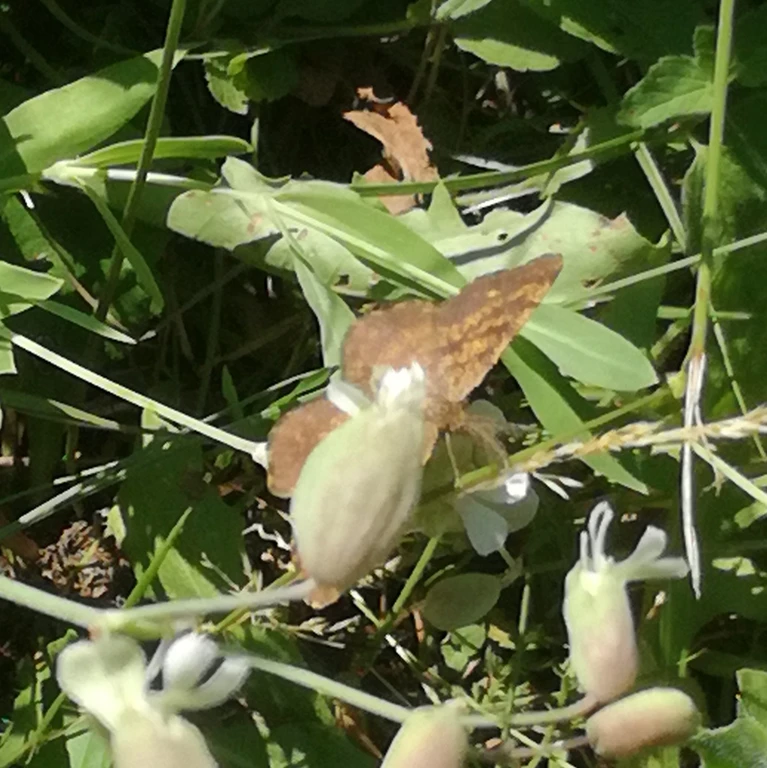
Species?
Ematurga atomaria
